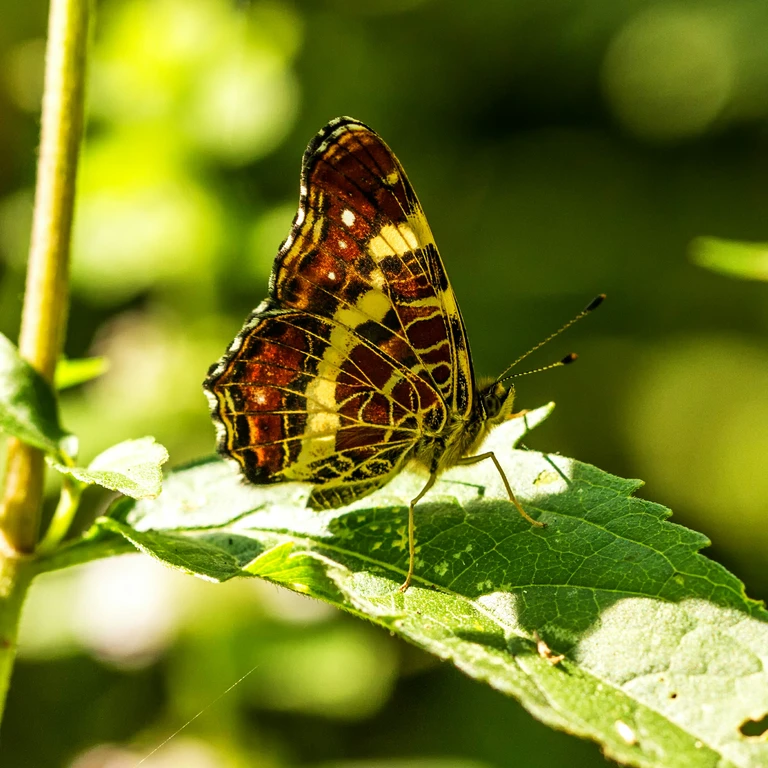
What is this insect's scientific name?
Araschnia levana
